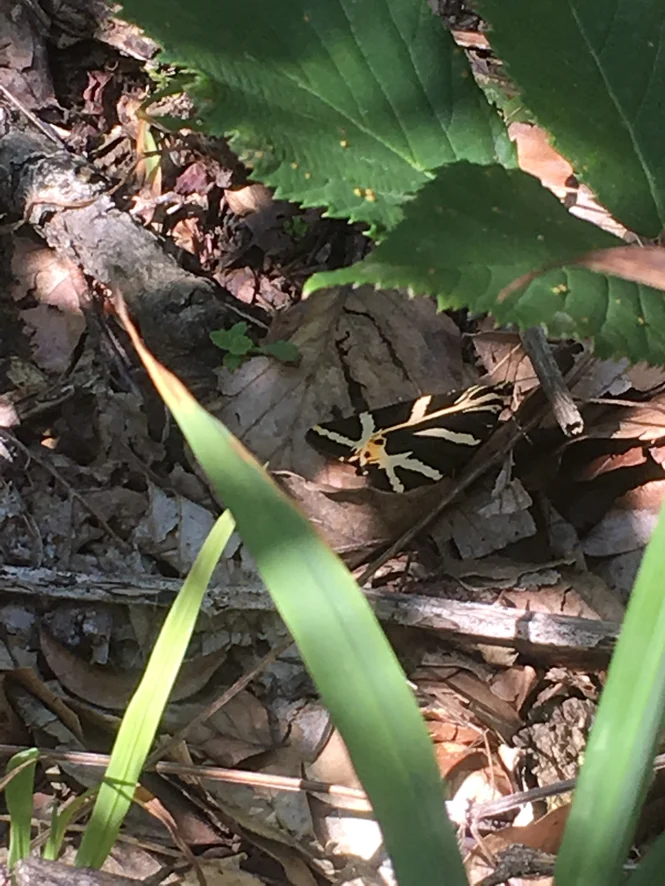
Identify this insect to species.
Euplagia quadripunctaria
